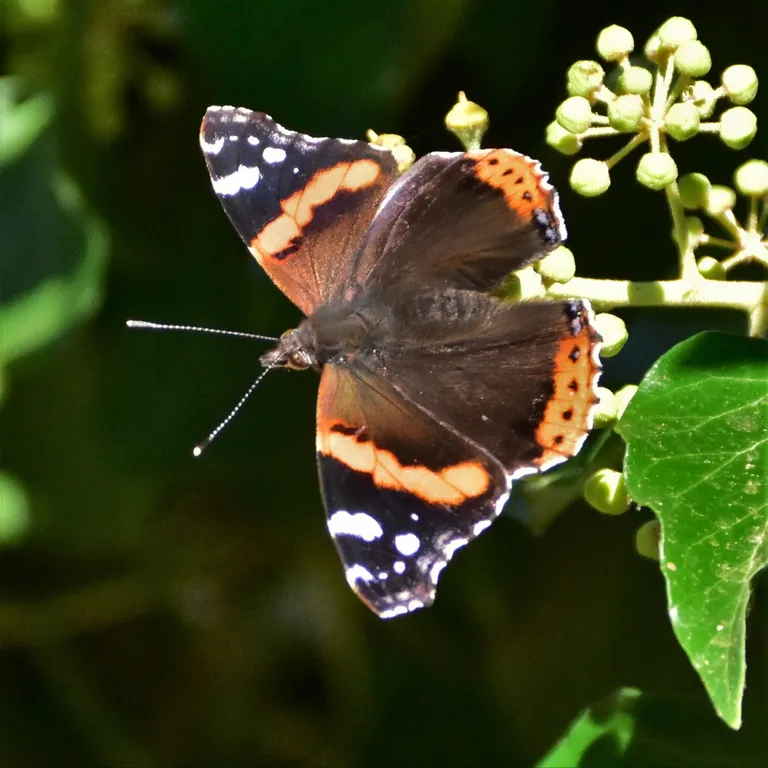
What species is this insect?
Vanessa atalanta
